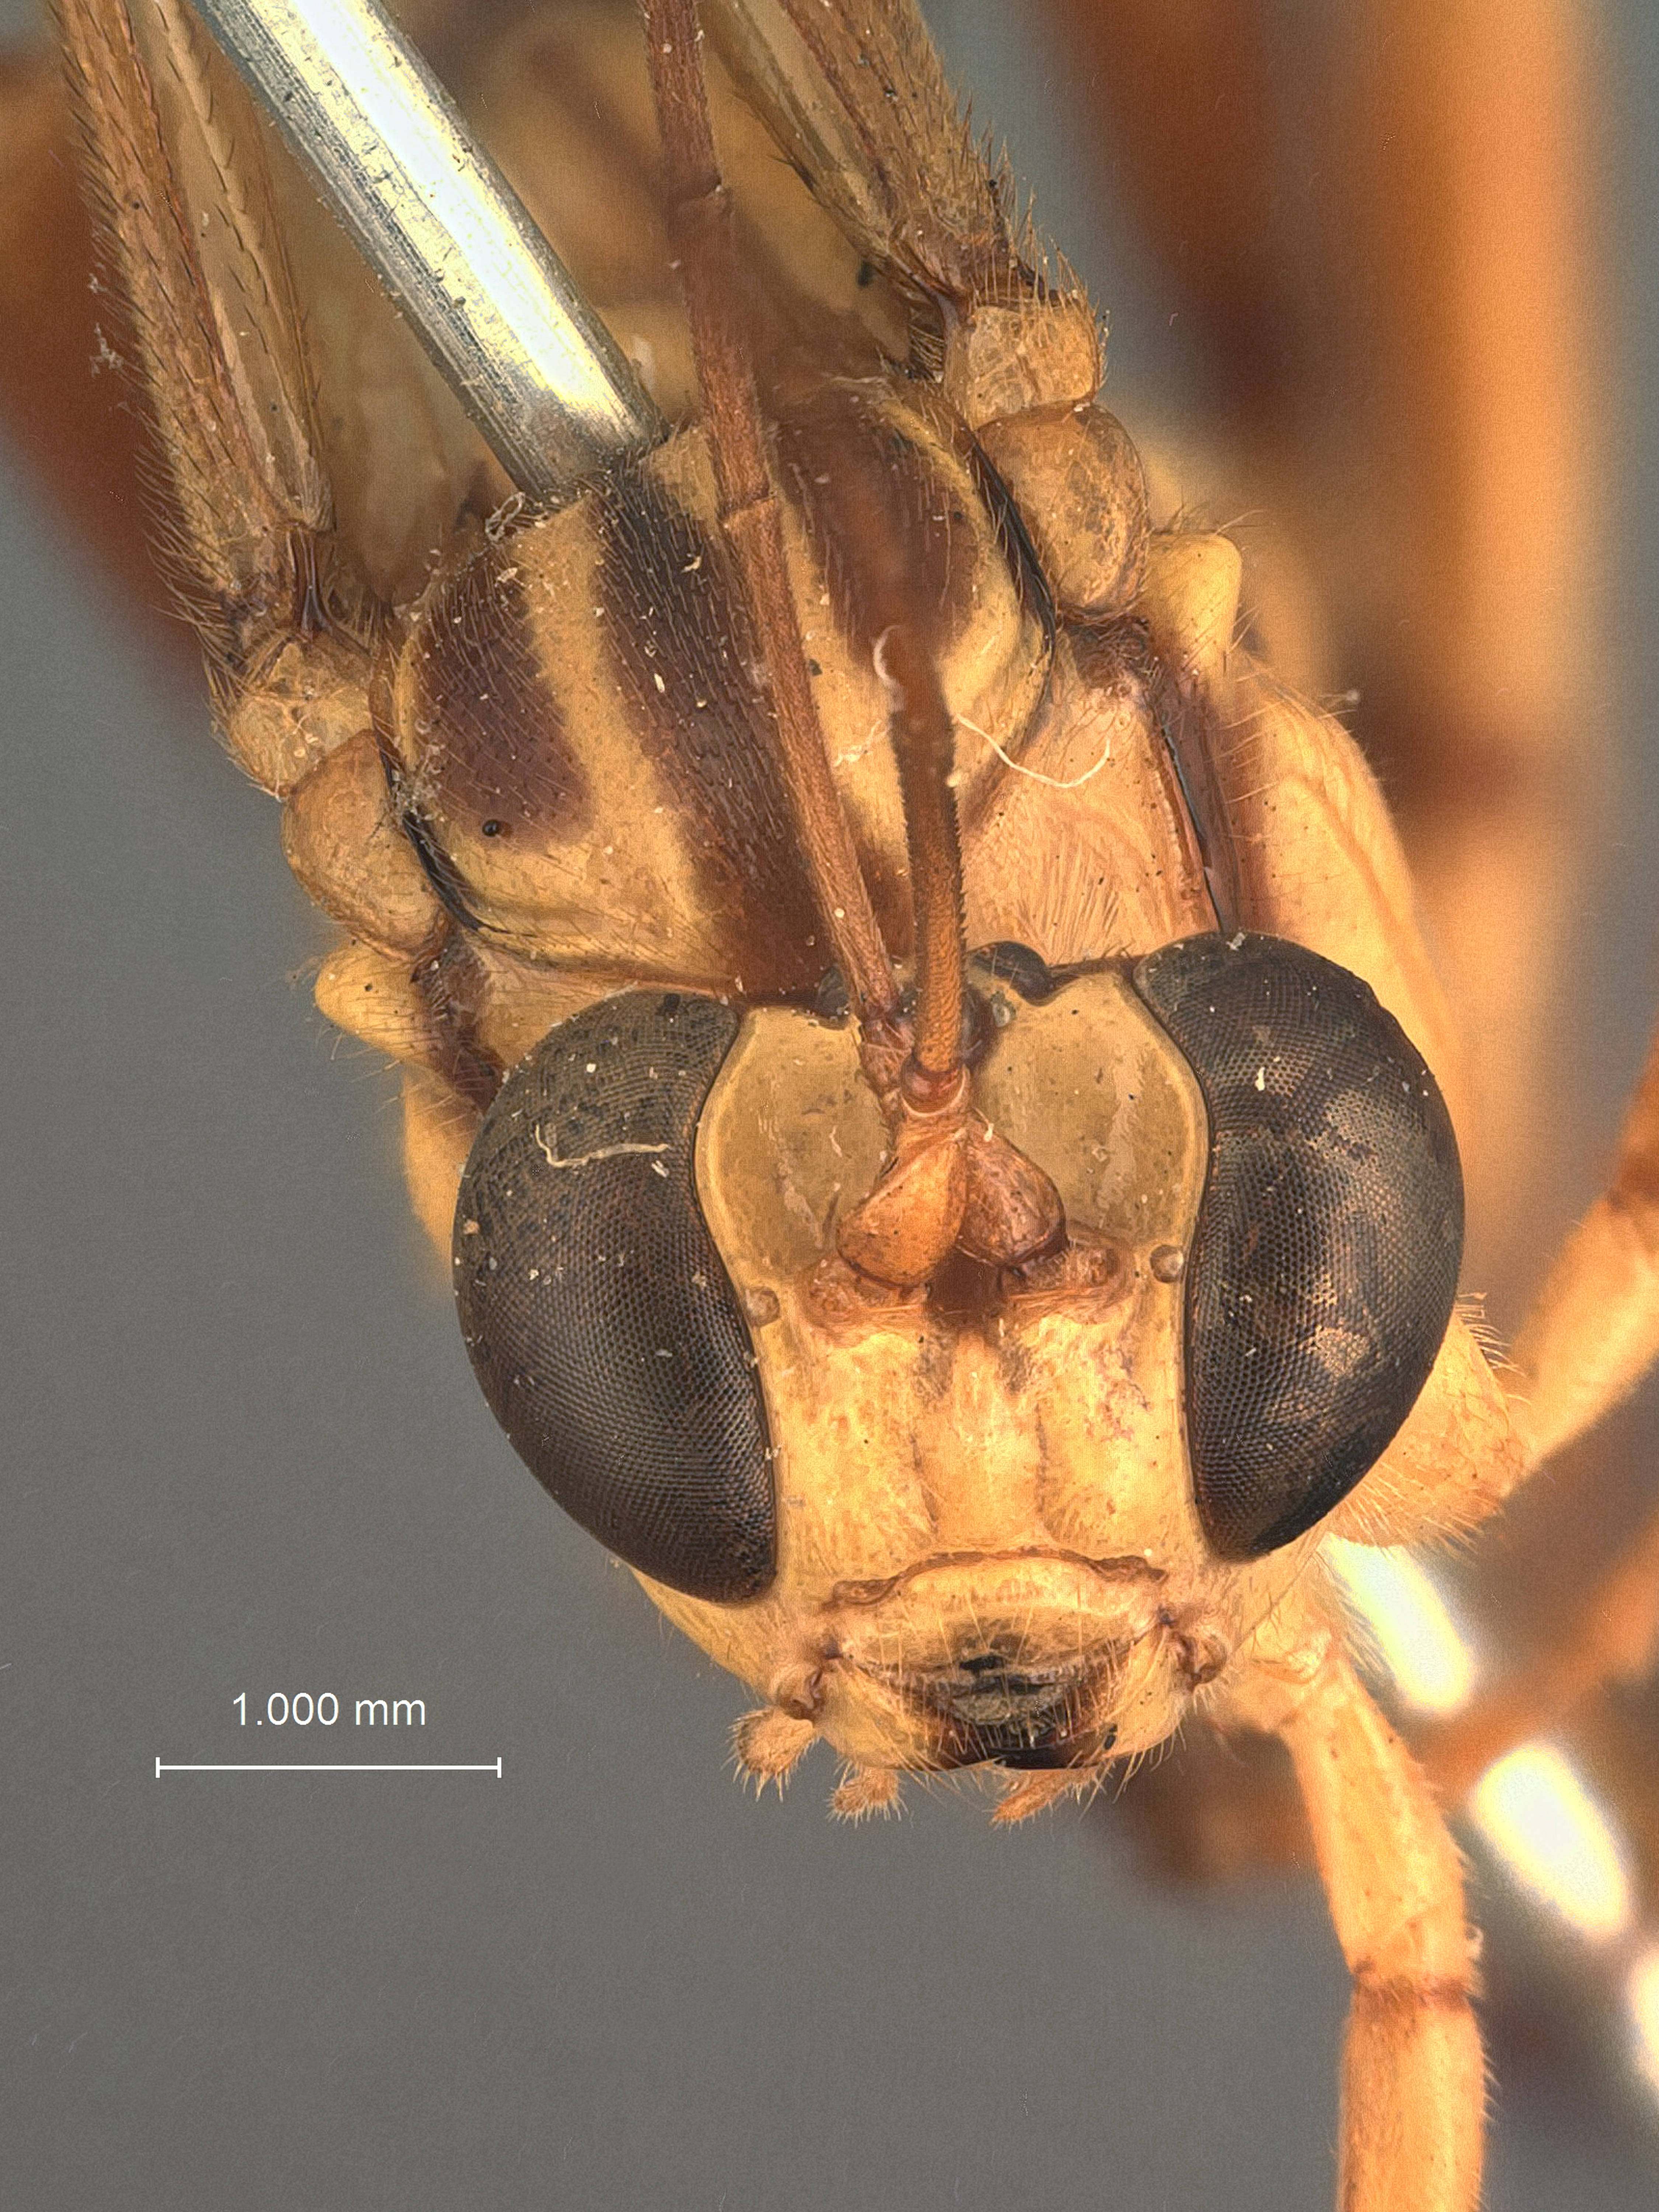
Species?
Ephialtes polychromus
